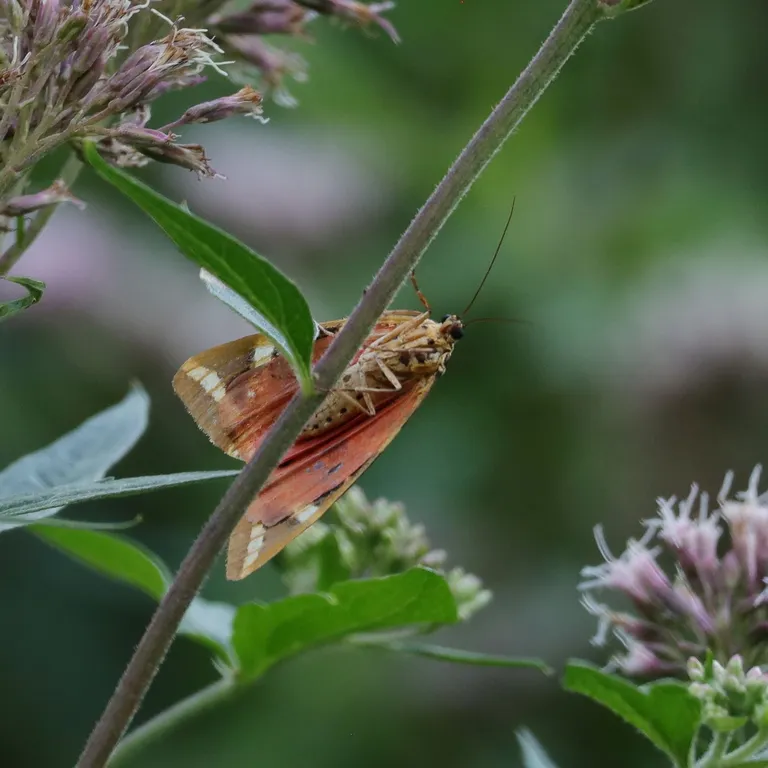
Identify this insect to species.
Euplagia quadripunctaria
